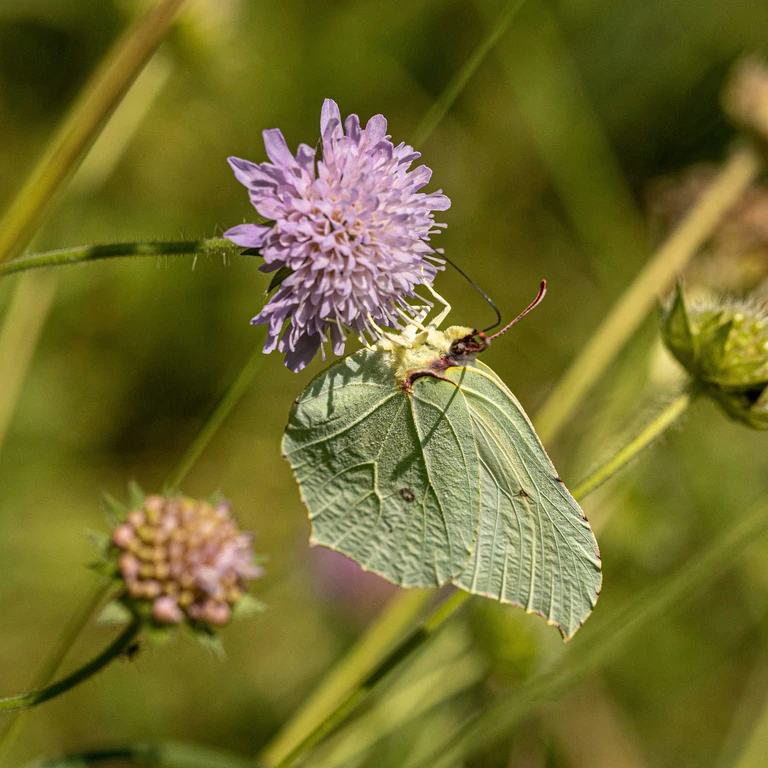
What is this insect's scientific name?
Gonepteryx rhamni
